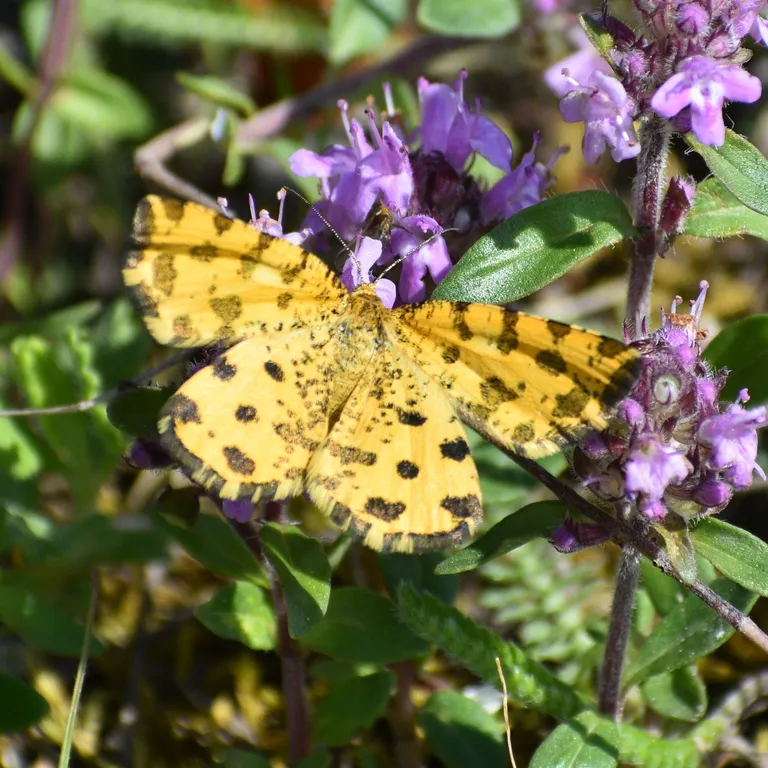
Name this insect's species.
Pseudopanthera macularia
